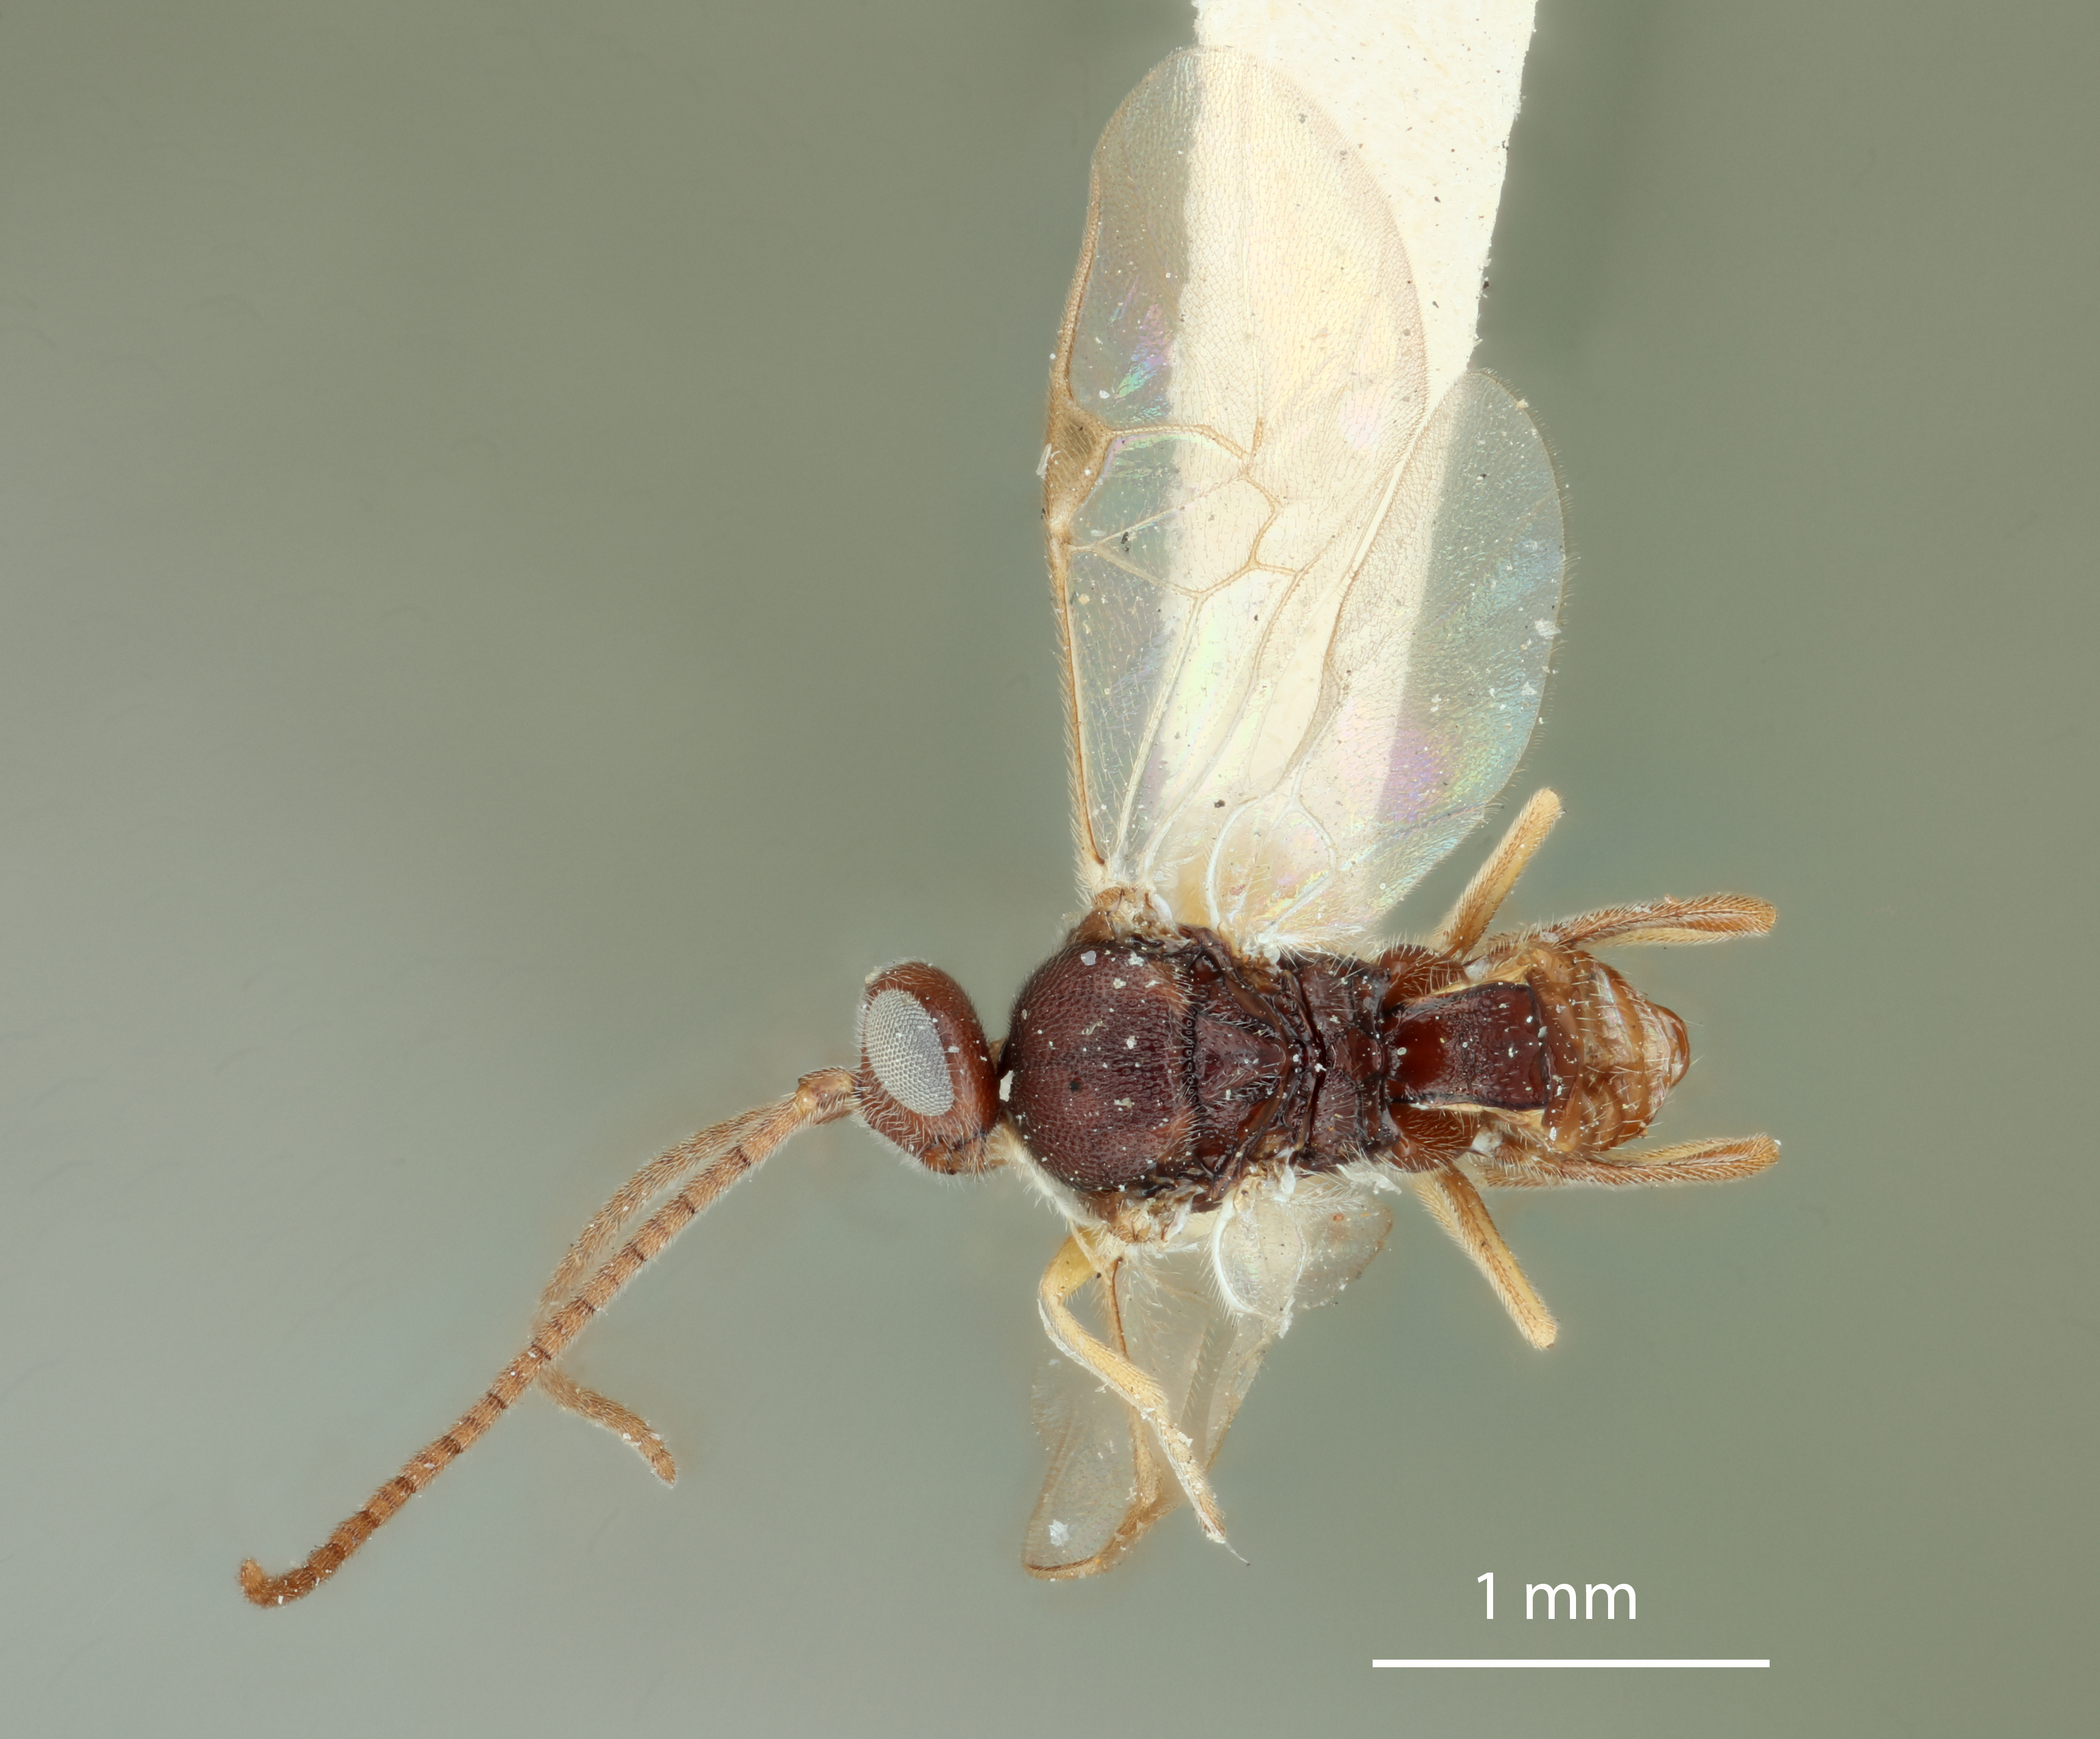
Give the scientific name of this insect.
Urogaster philippinensis
